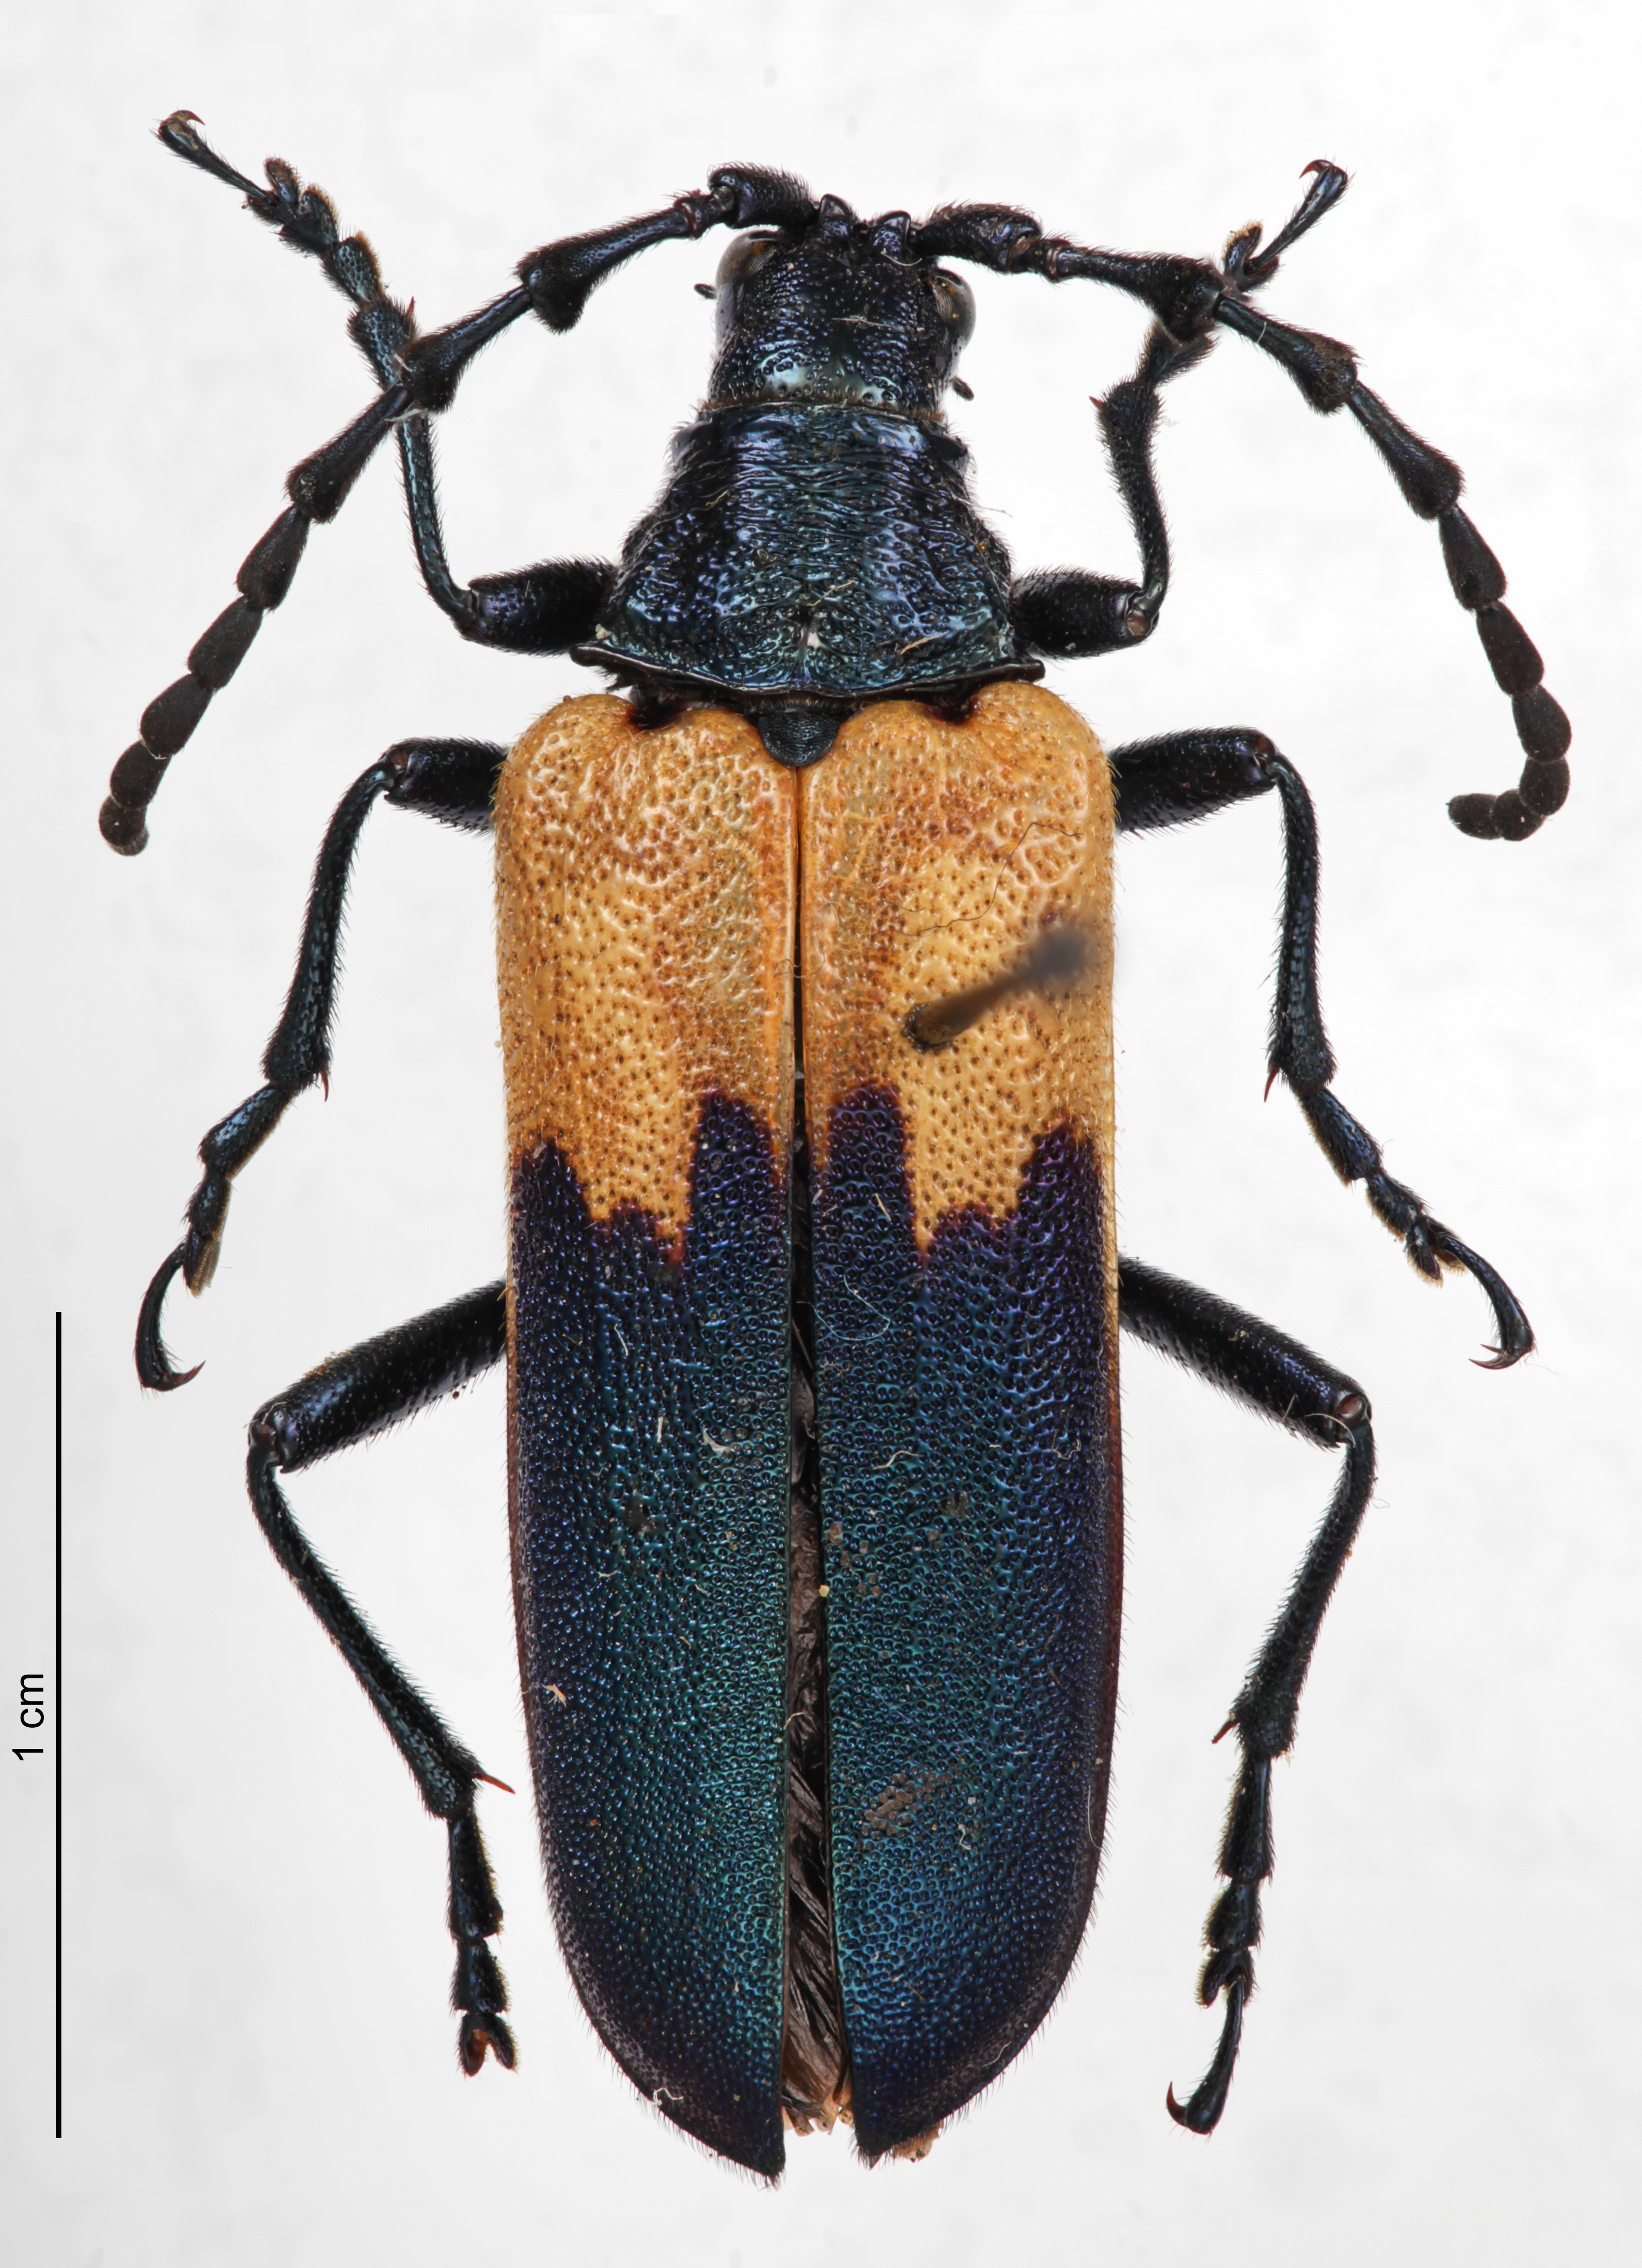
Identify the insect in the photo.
Desmocerus palliatus
